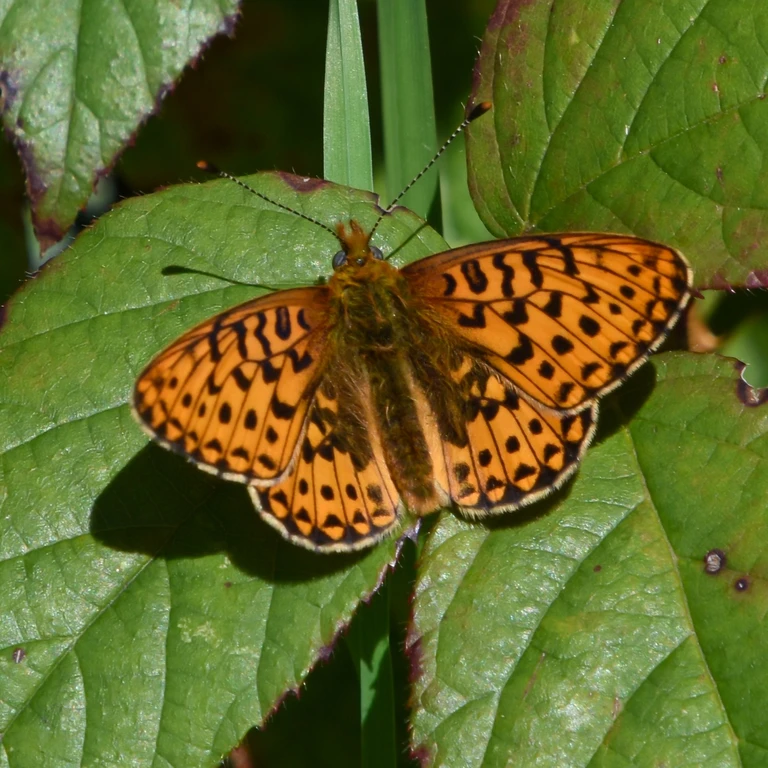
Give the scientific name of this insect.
Boloria euphrosyne (also Clossiana euphrosyne)
